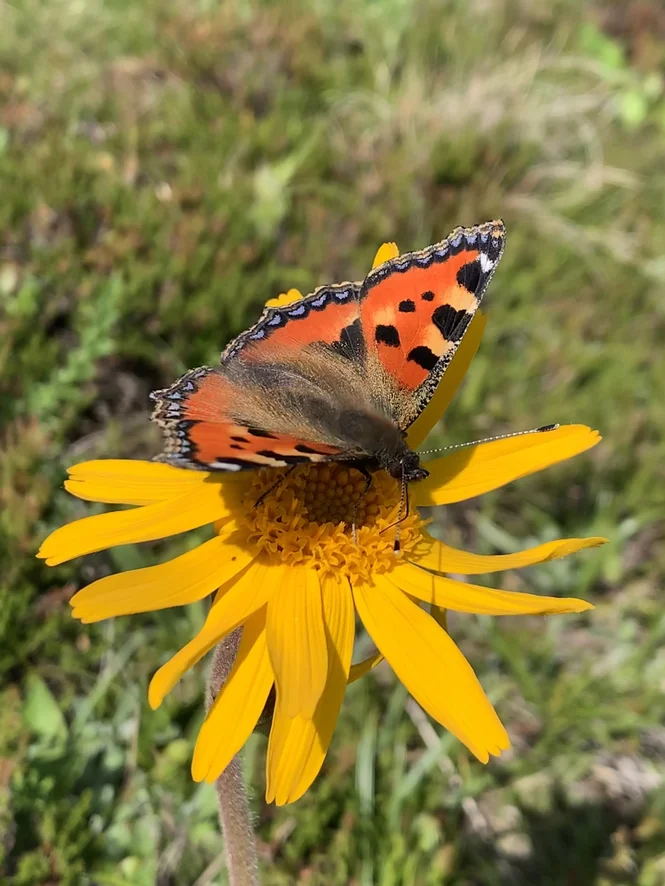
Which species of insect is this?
Aglais urticae
